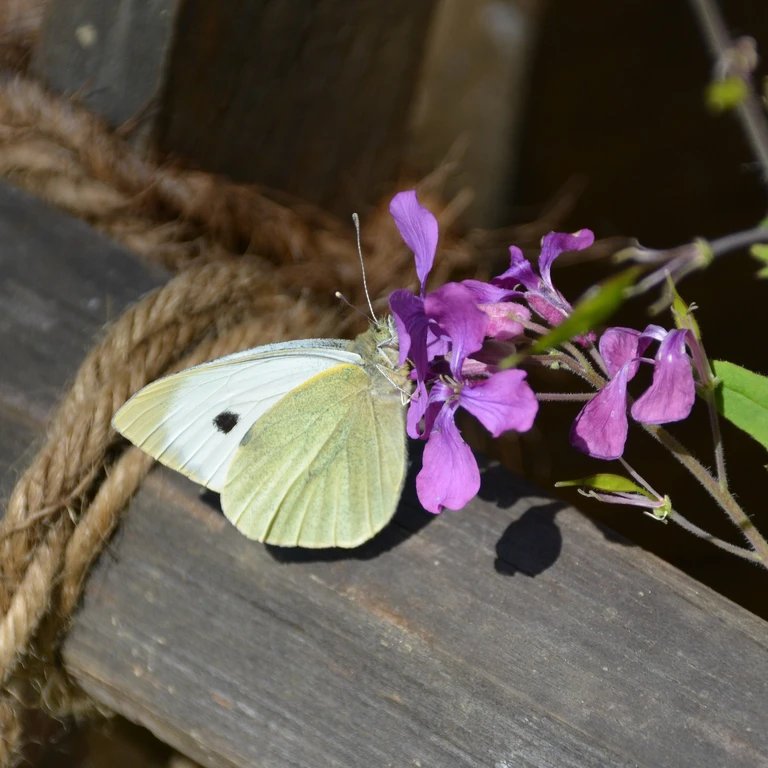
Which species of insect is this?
Pieris brassicae
